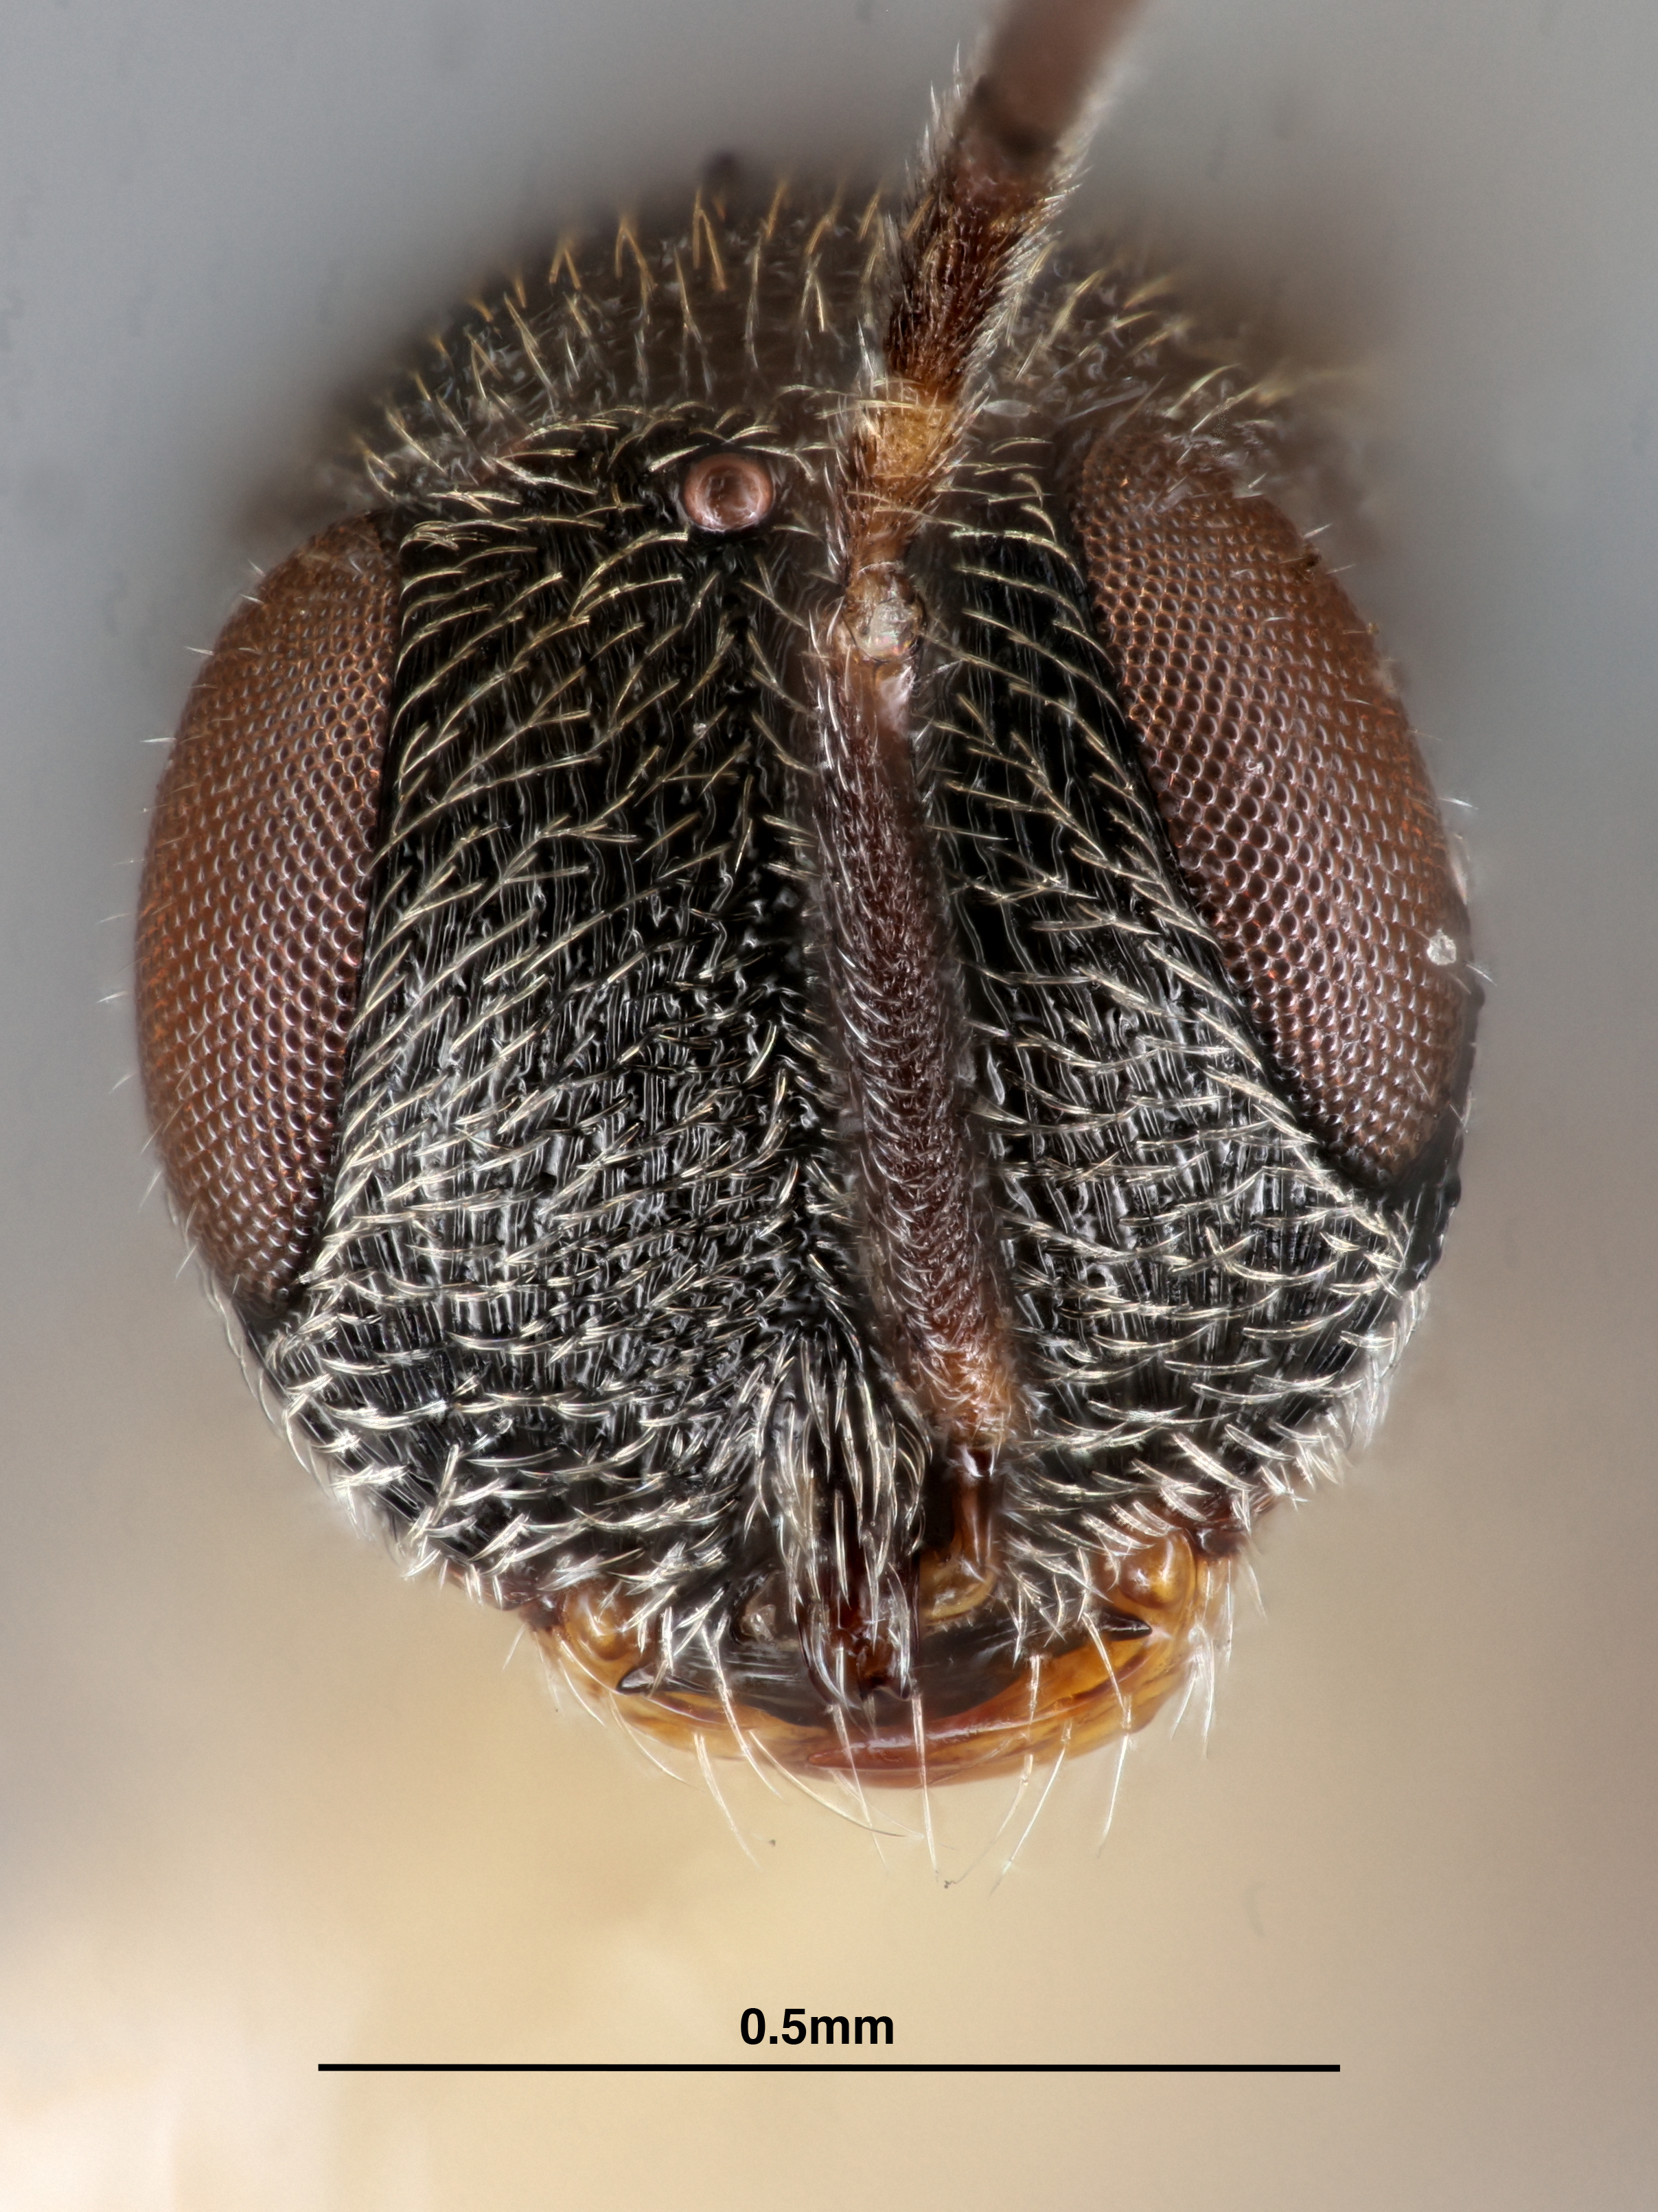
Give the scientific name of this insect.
Trimorus fasciatus
